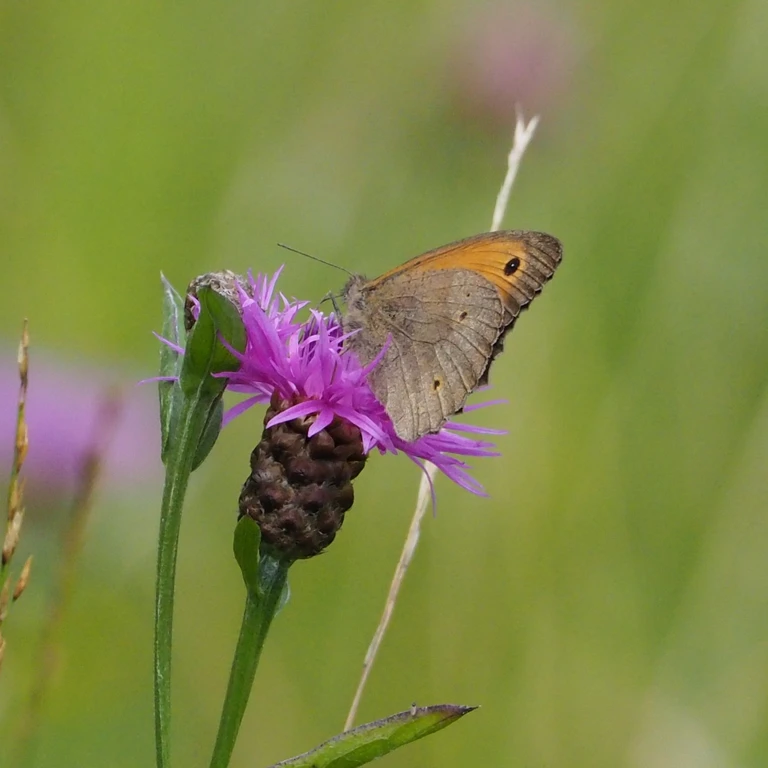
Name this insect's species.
Maniola jurtina
